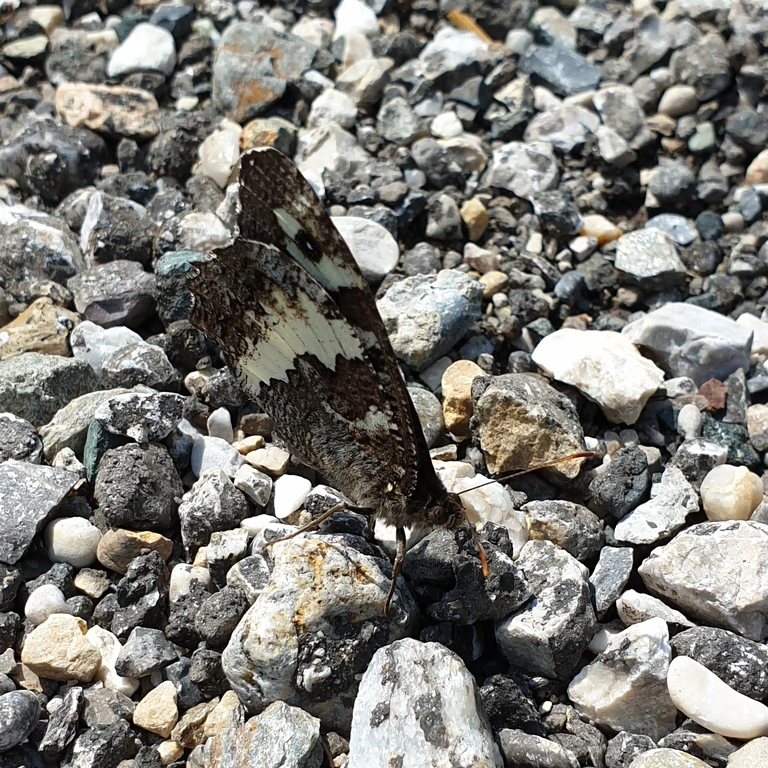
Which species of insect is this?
Brintesia circe
